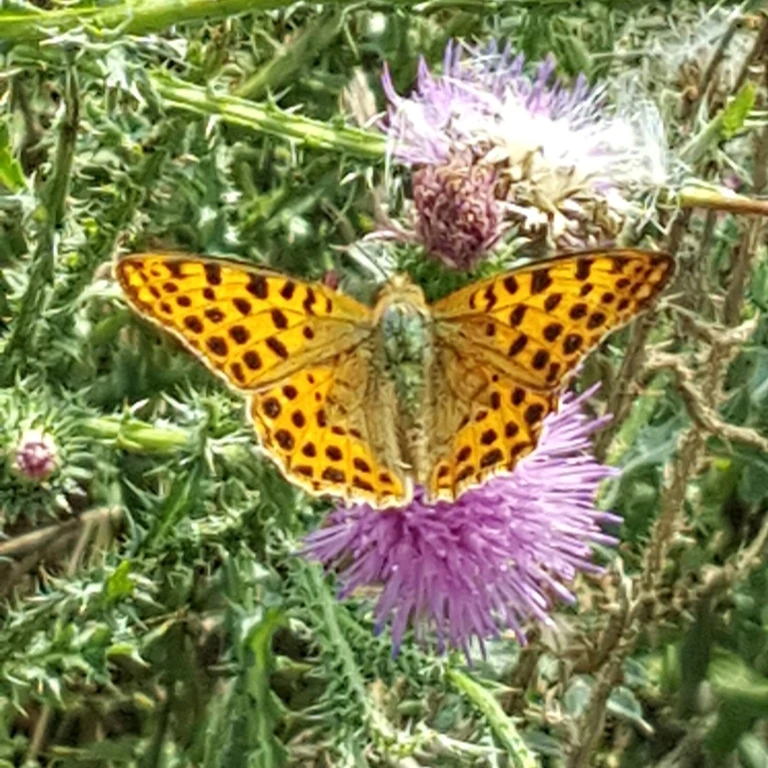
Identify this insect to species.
Issoria lathonia
